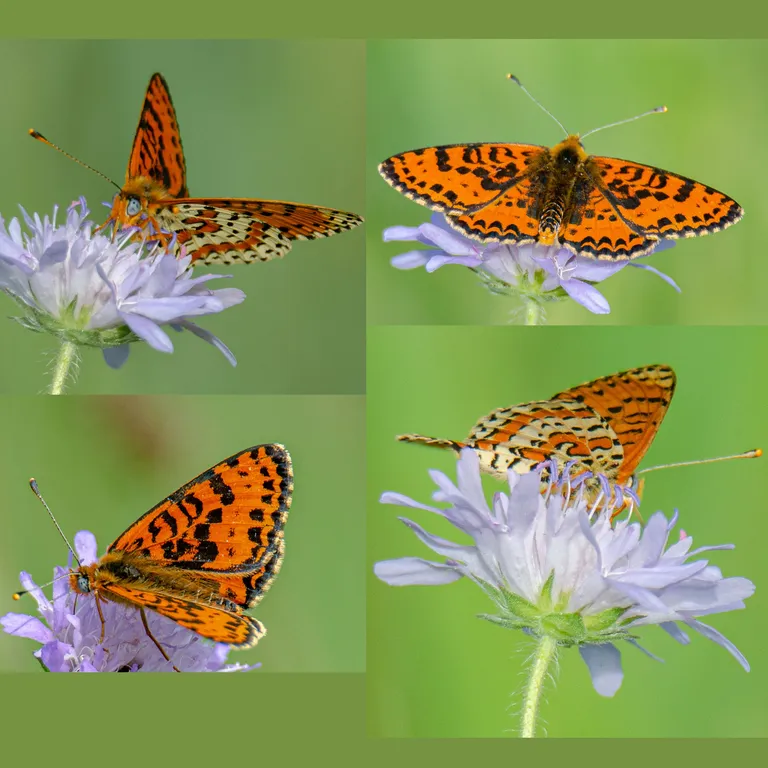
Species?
Melitaea didyma
